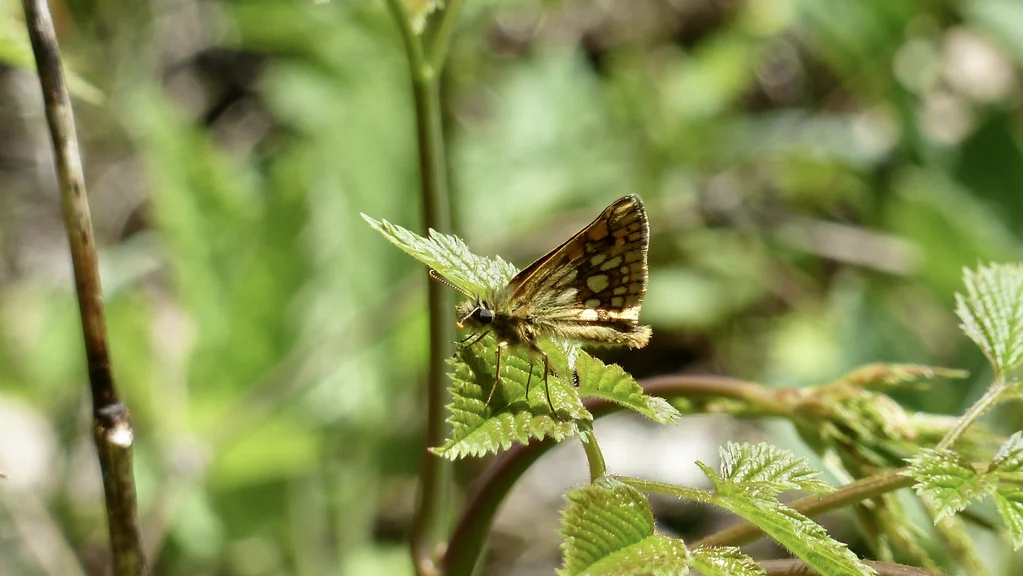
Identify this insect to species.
Carterocephalus palaemon
